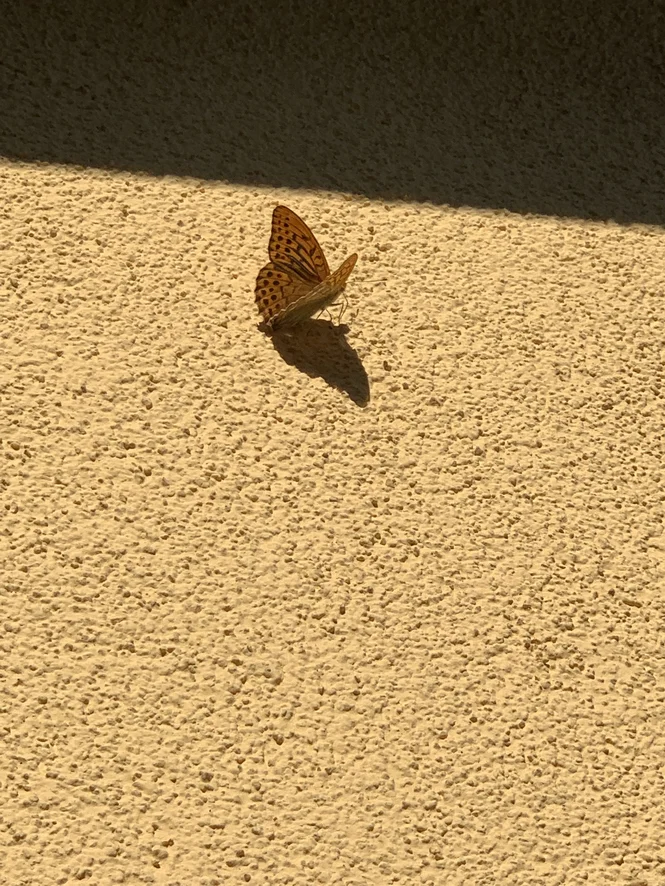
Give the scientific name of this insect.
Argynnis paphia
